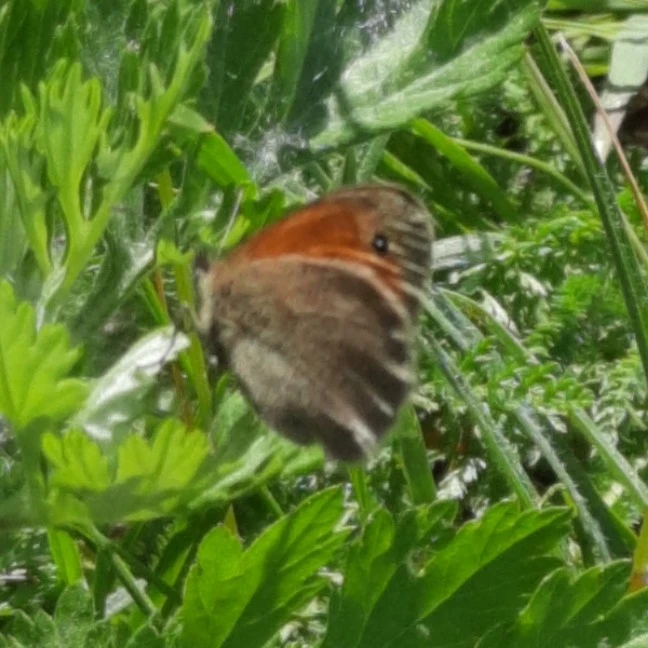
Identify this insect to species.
Coenonympha pamphilus
